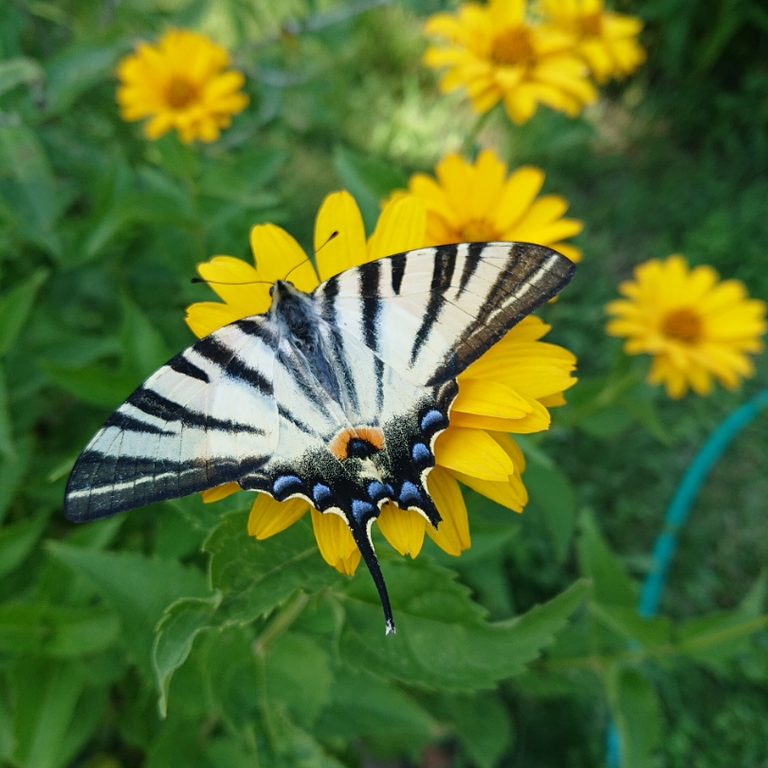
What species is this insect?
Iphiclides podalirius
